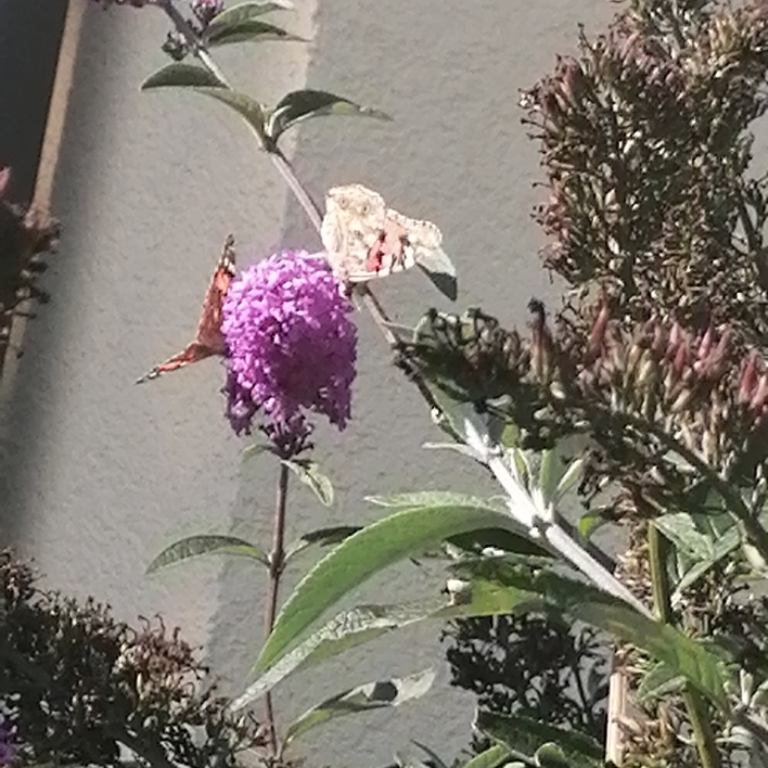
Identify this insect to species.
Vanessa cardui
